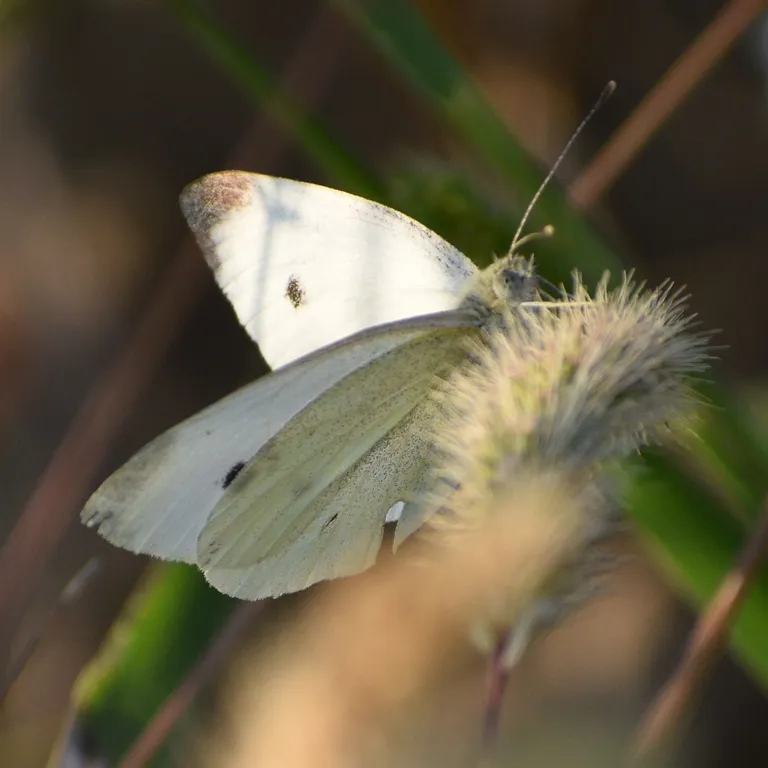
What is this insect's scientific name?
Pieris rapae
